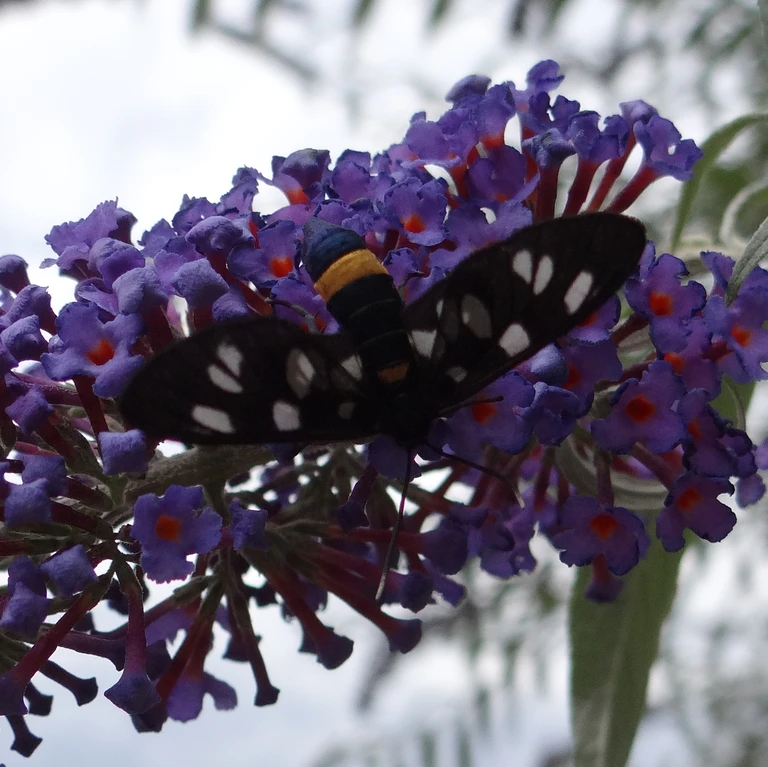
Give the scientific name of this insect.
Amata phegea
